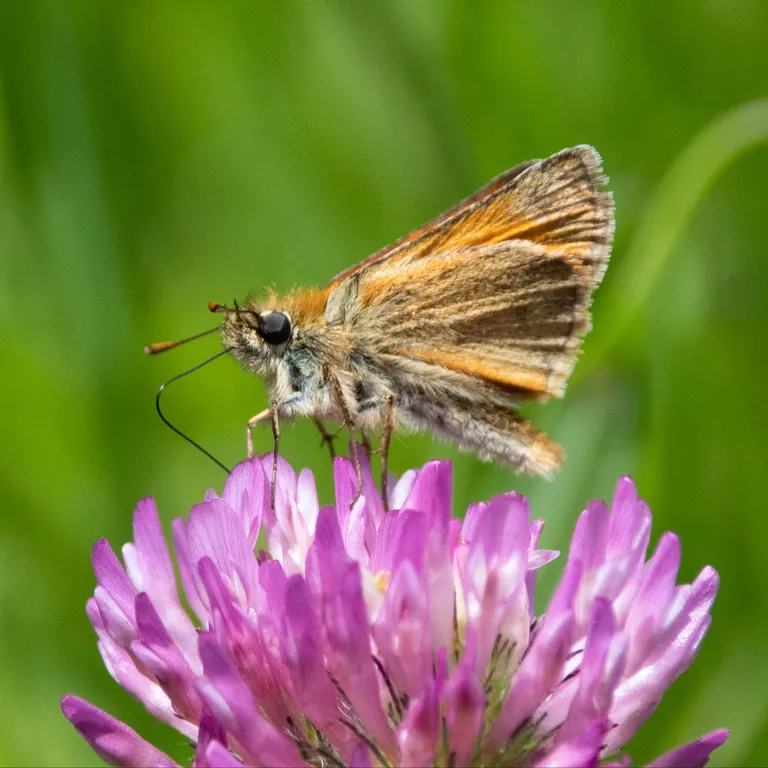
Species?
Thymelicus sylvestris
